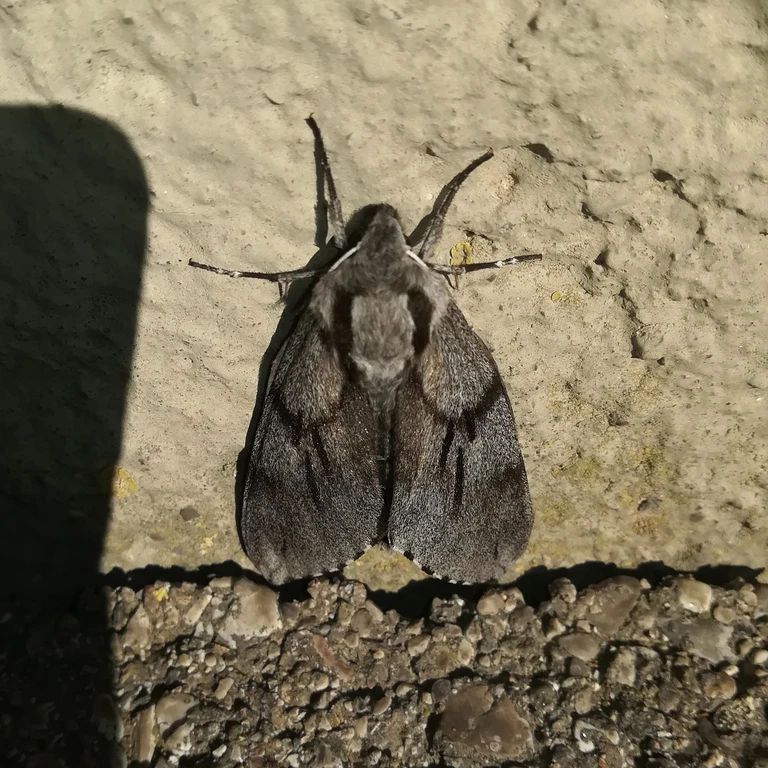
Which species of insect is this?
Sphinx pinastri
